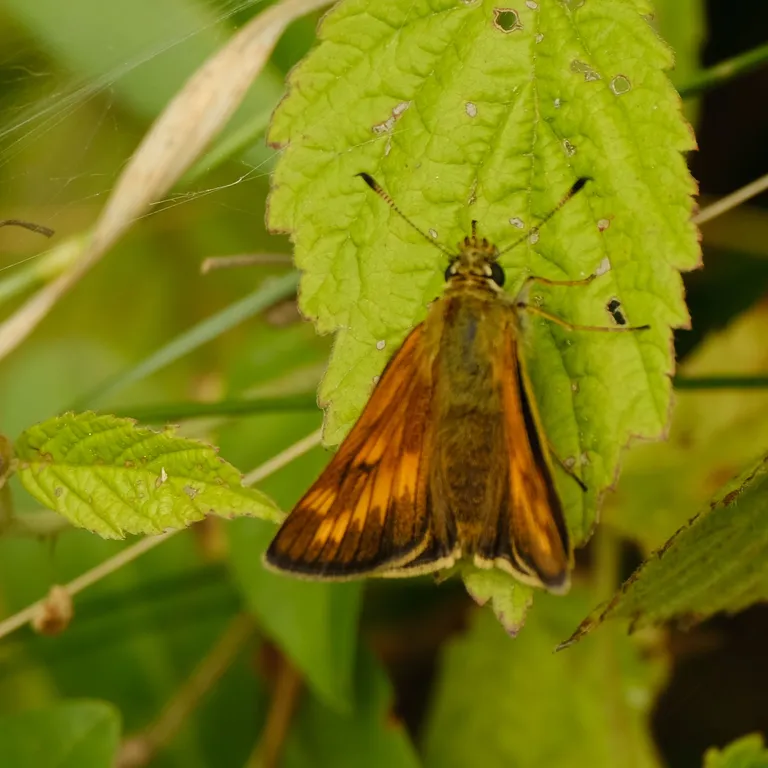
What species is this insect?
Ochlodes sylvanus (also Ochlodes venata)
